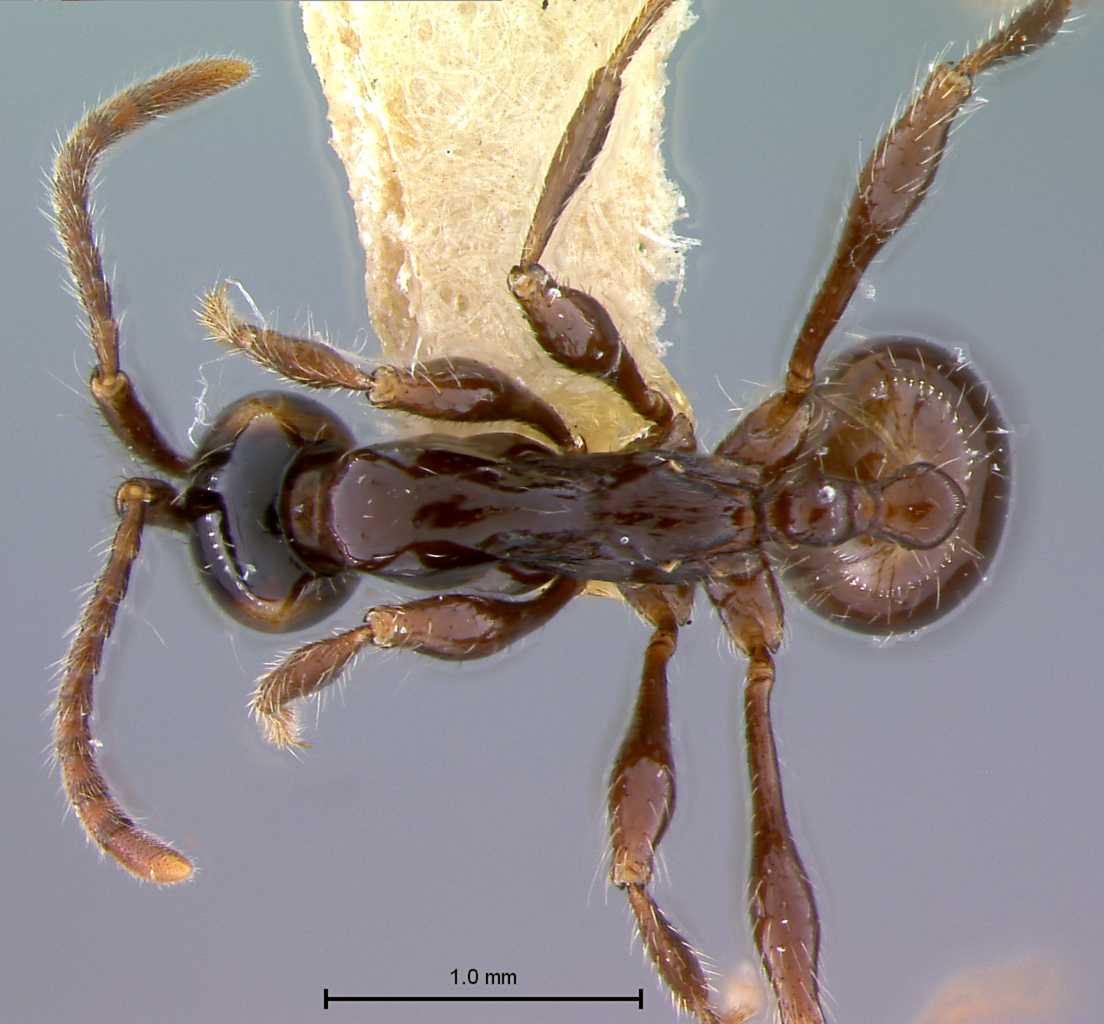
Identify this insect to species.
Aenictus alticola
